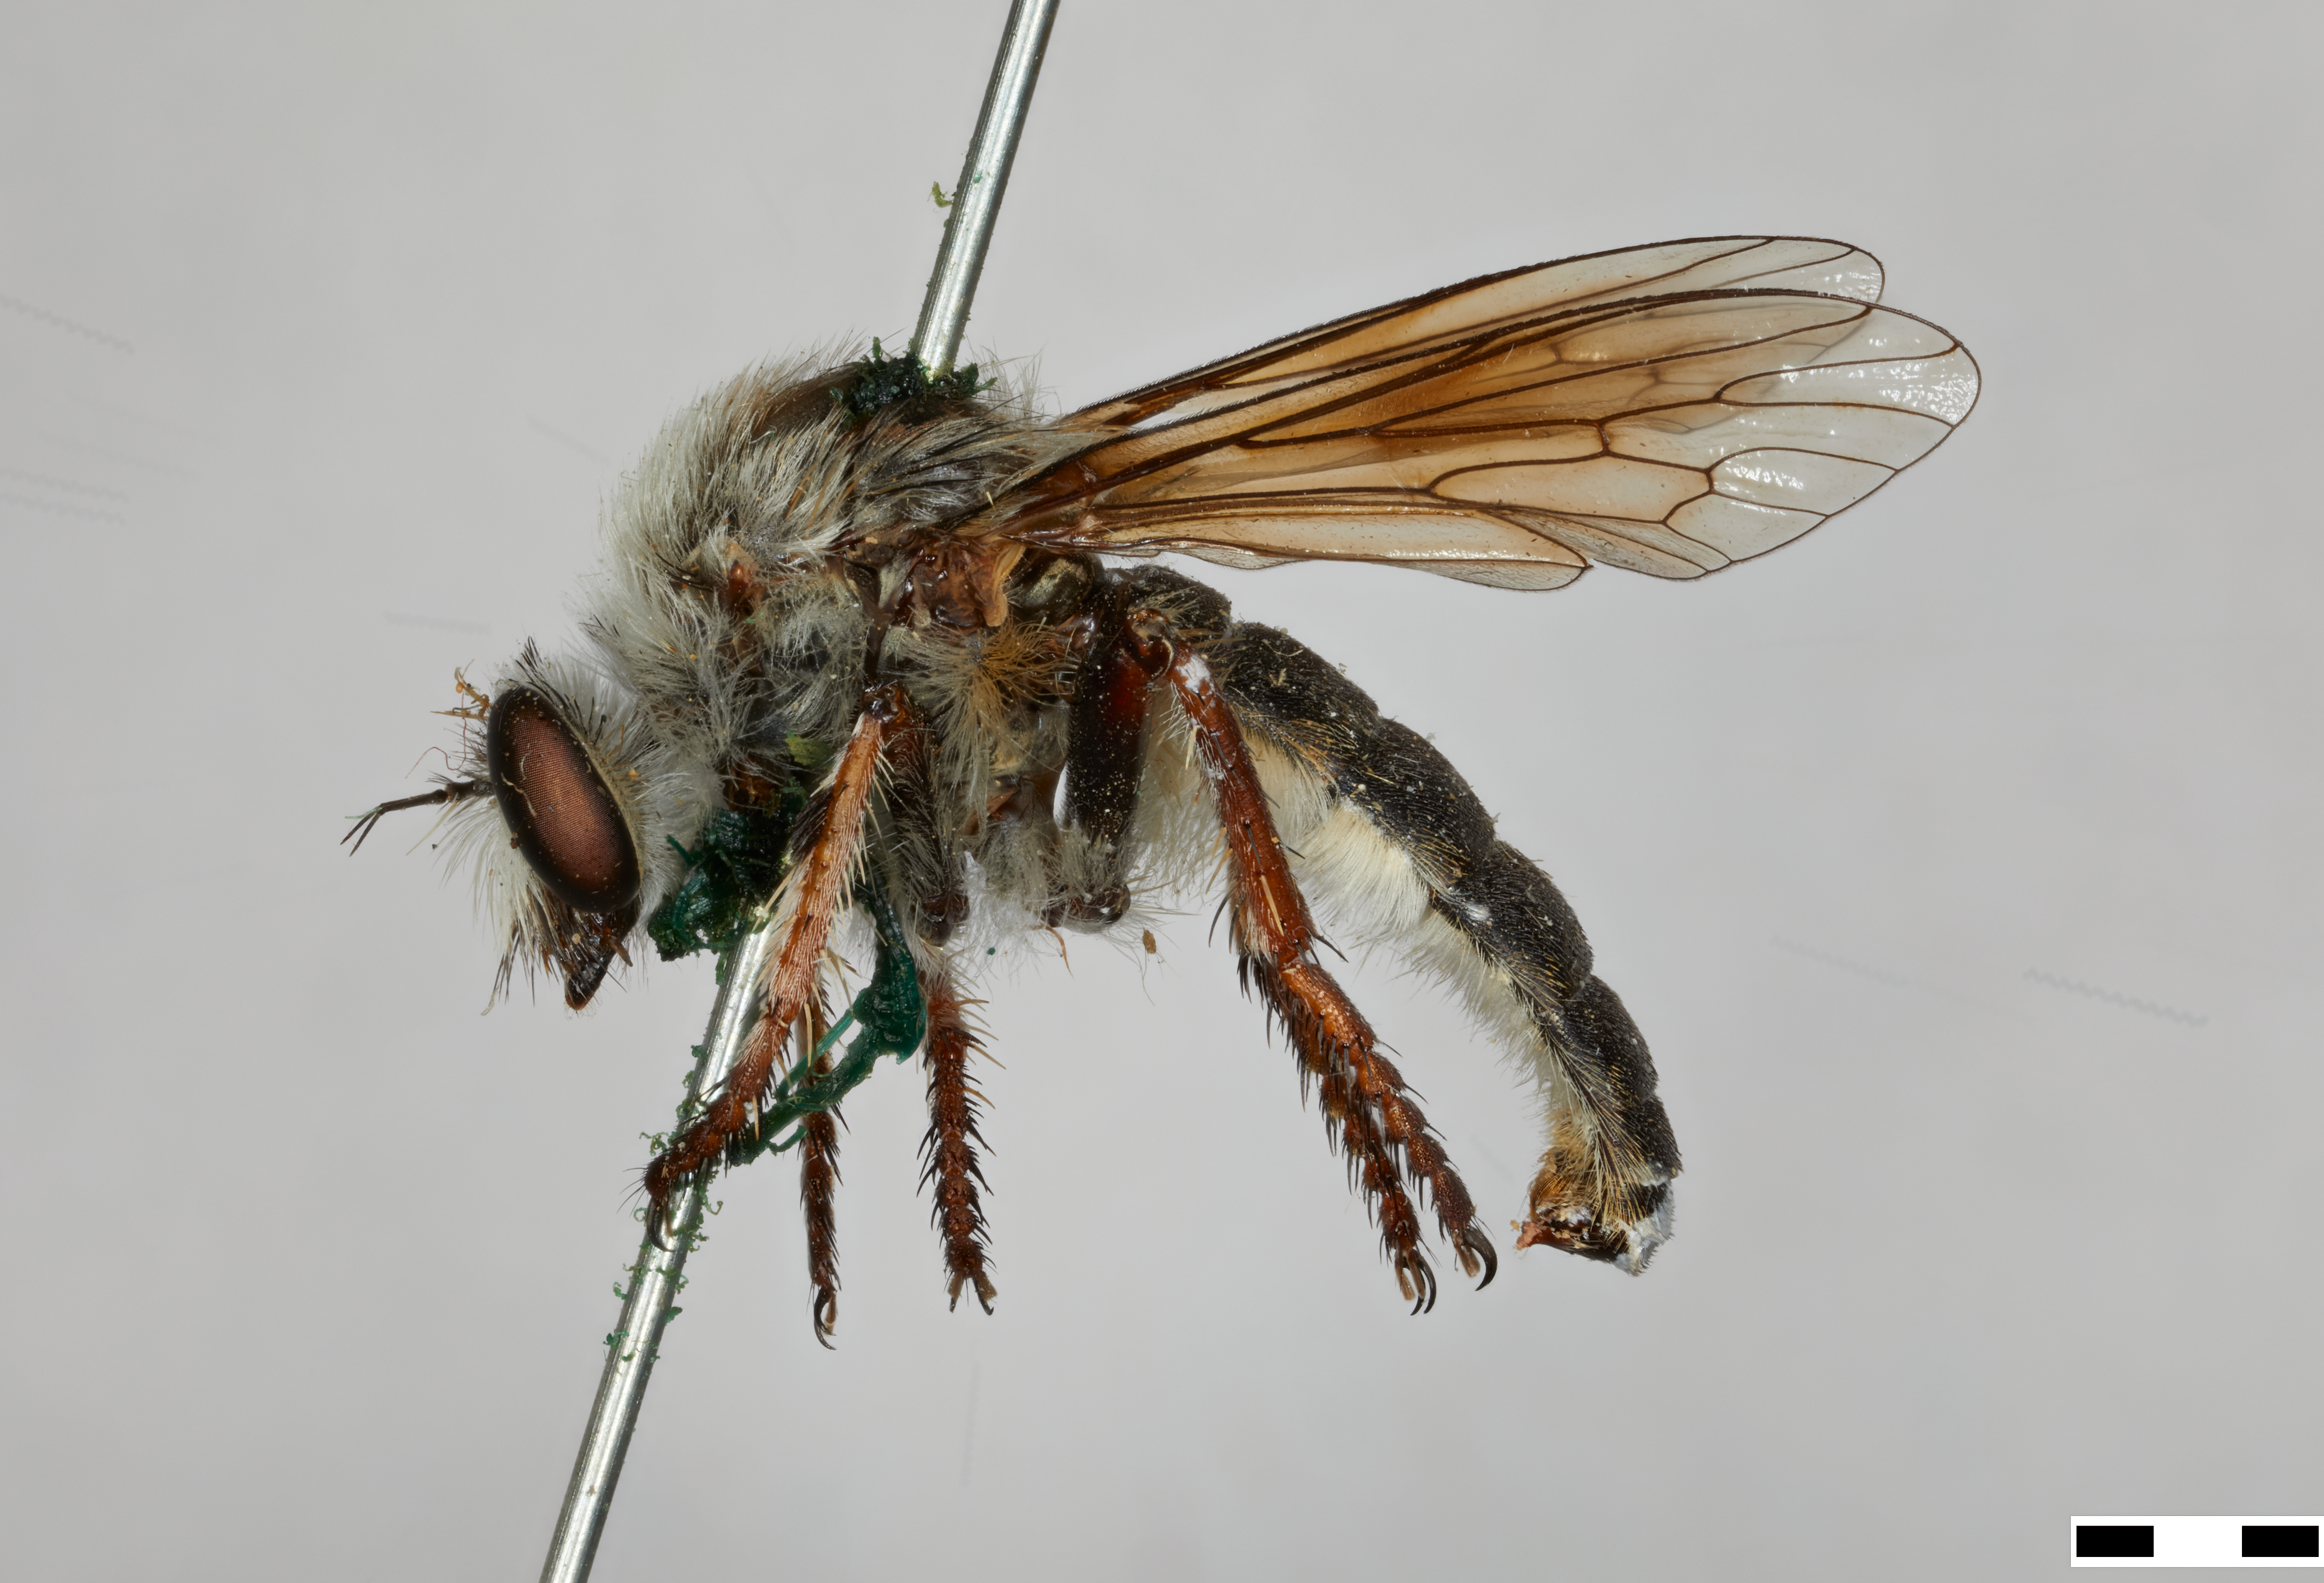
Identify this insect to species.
Anisopogon ludius
